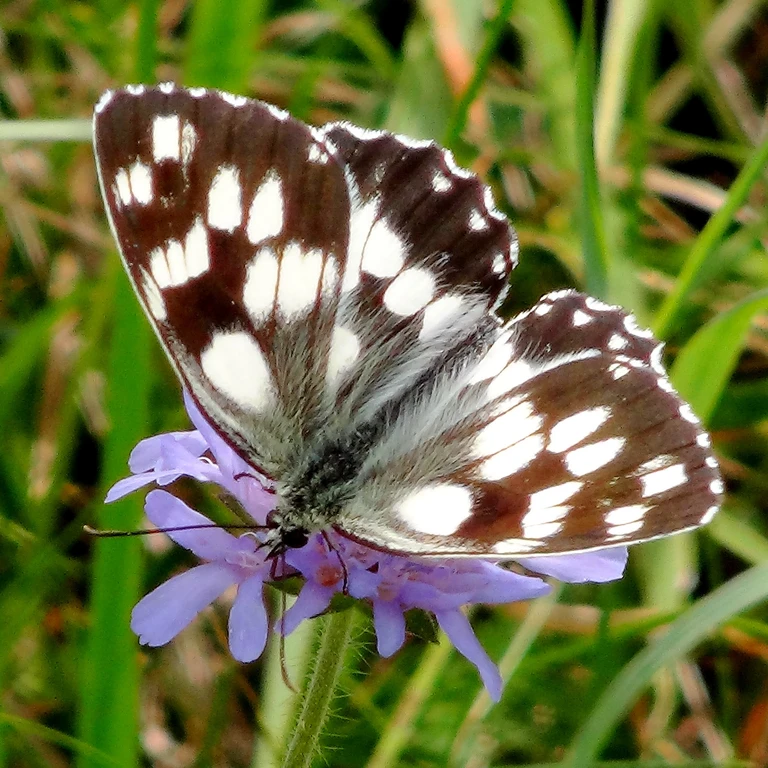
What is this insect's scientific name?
Melanargia galathea
